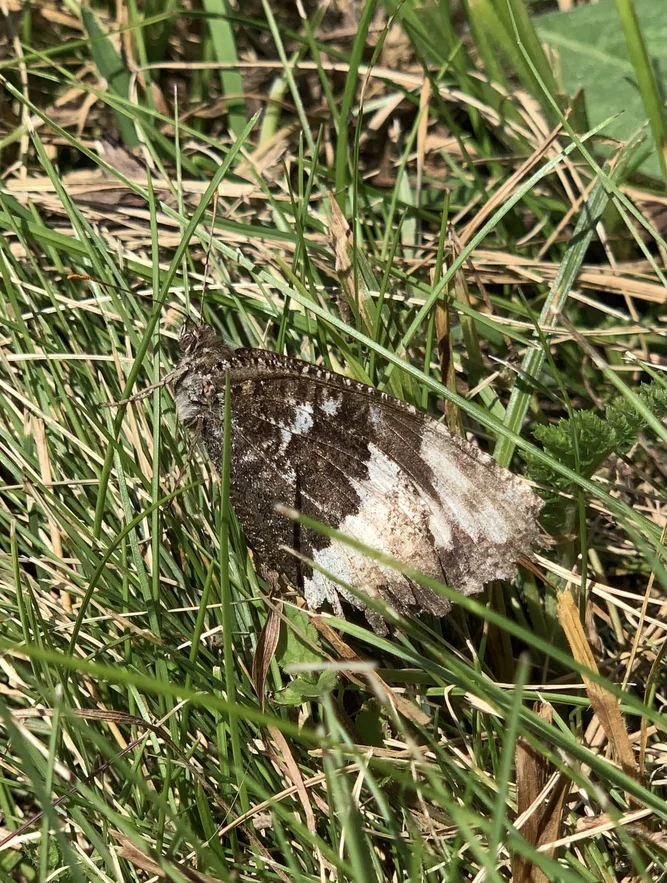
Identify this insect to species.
Brintesia circe
